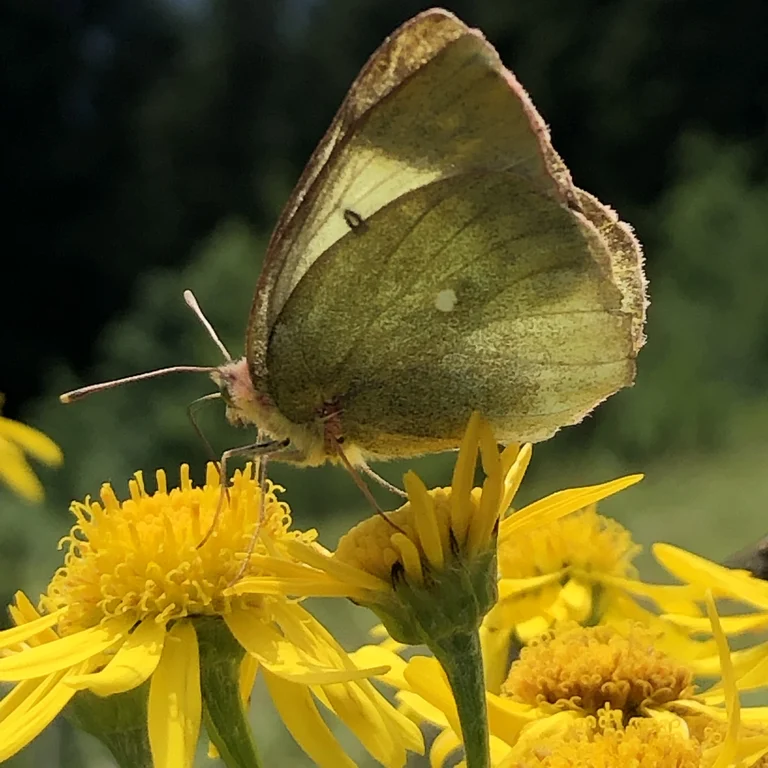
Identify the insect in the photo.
Colias palaeno
